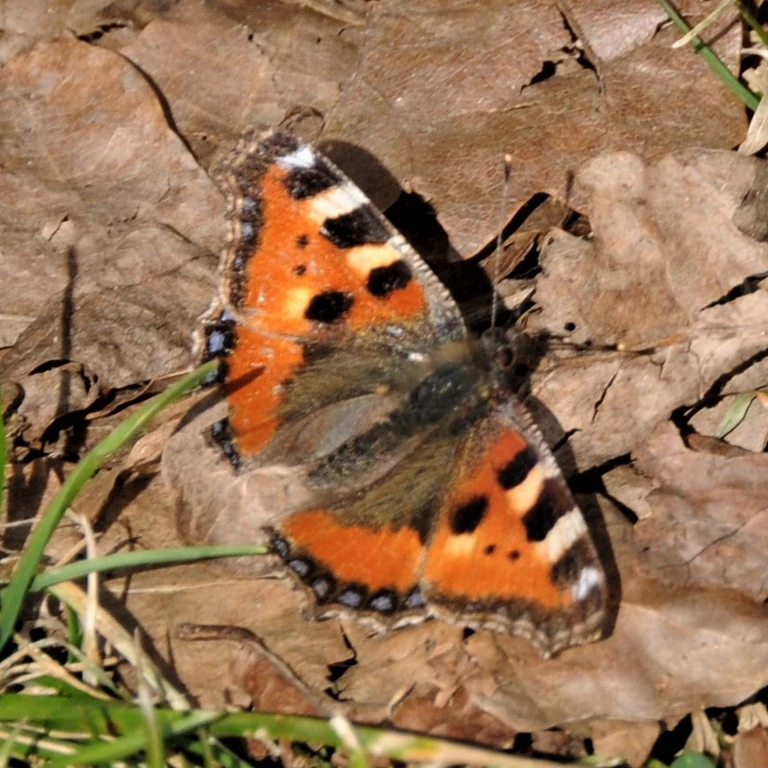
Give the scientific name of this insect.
Aglais urticae
